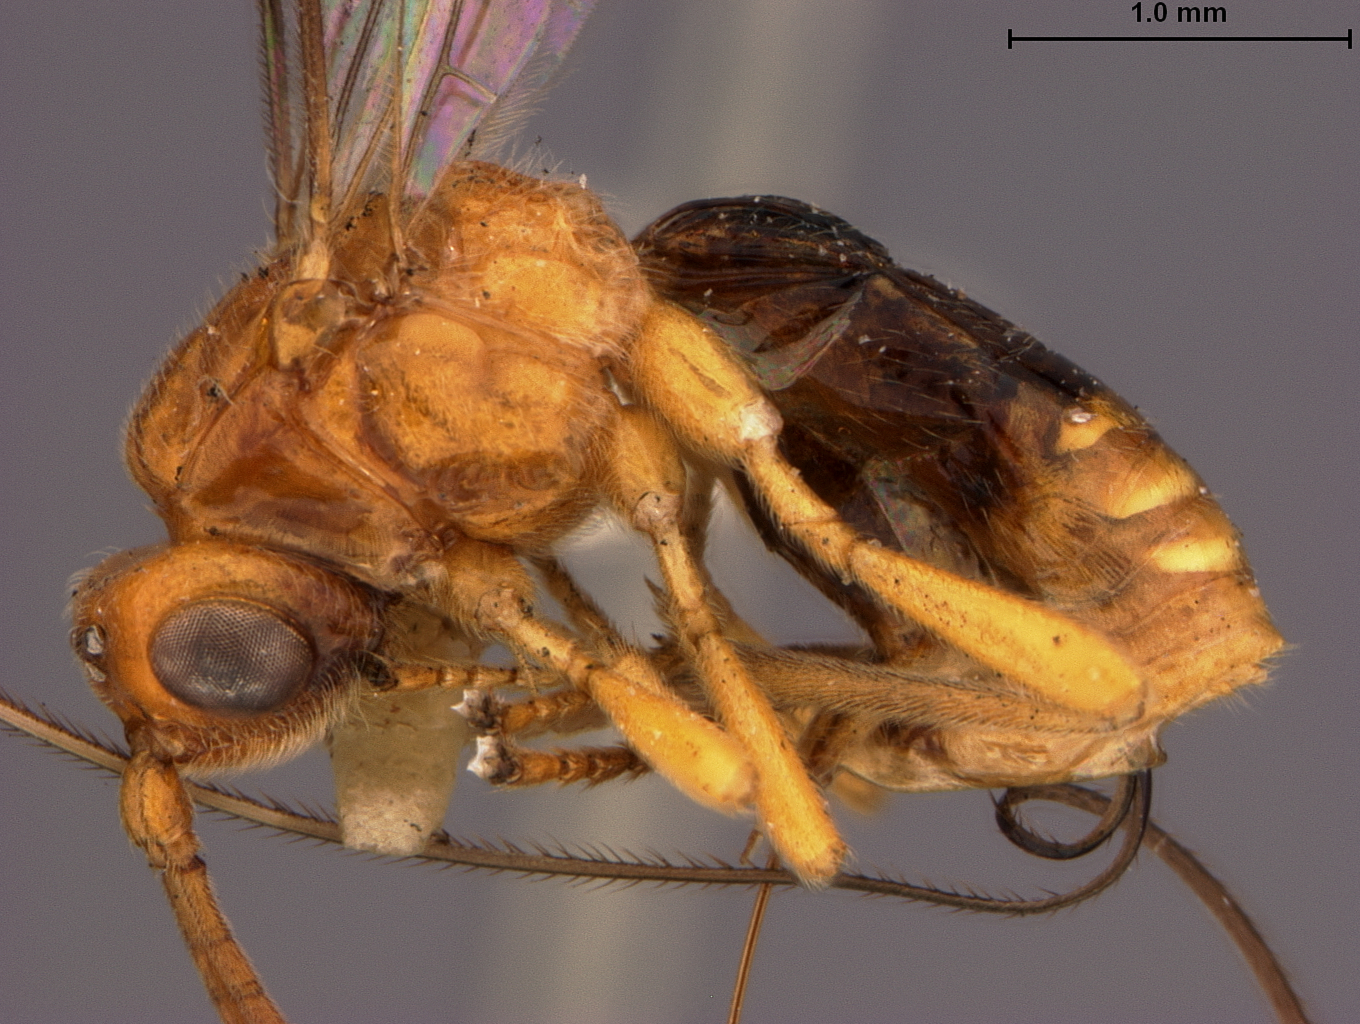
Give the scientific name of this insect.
Biosteres longicaudatus
